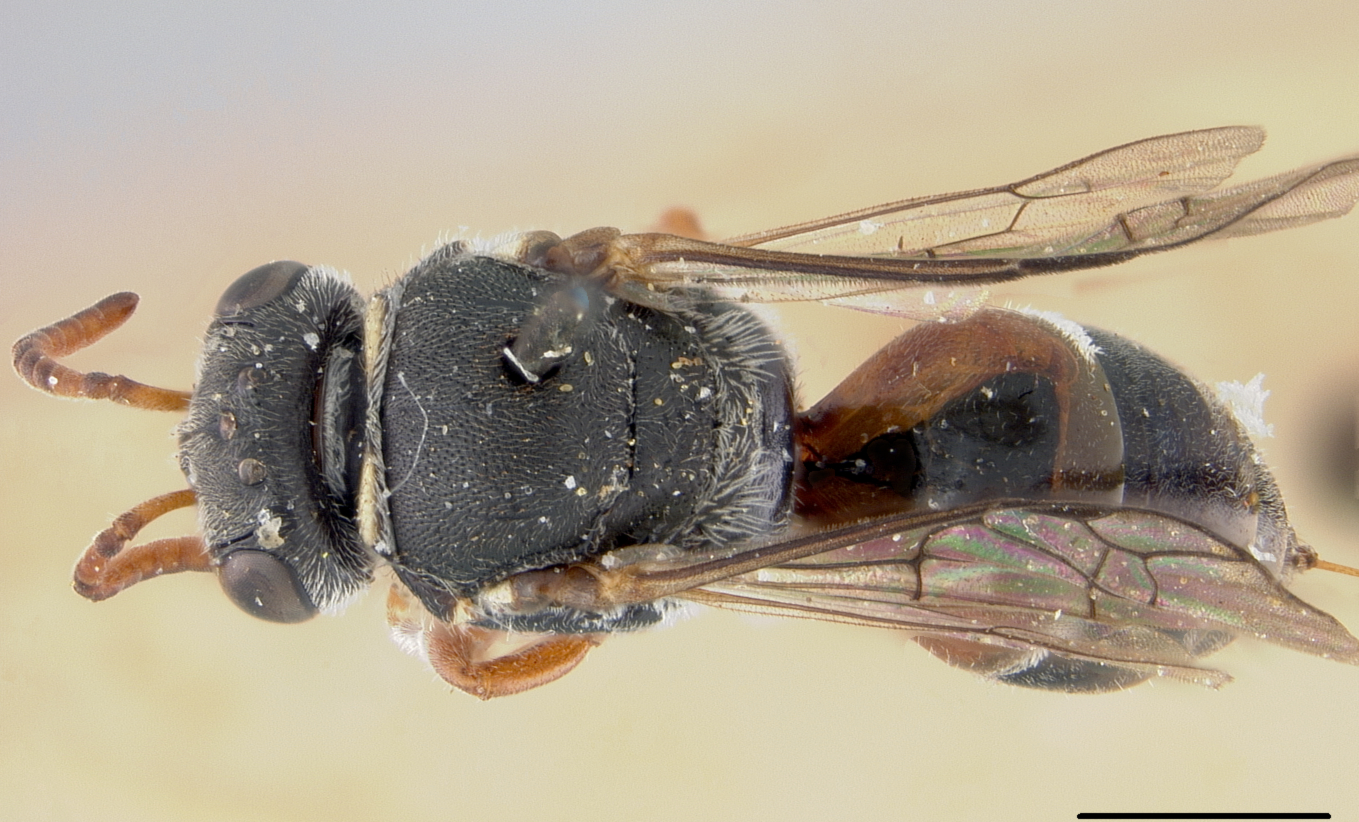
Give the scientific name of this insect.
Hylaeus metopii
